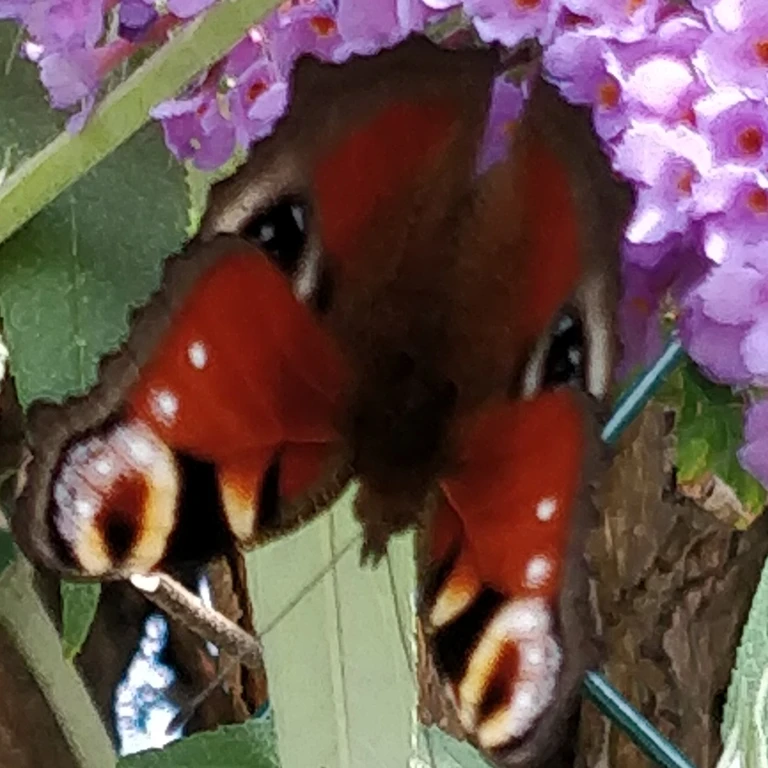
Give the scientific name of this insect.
Aglais io
